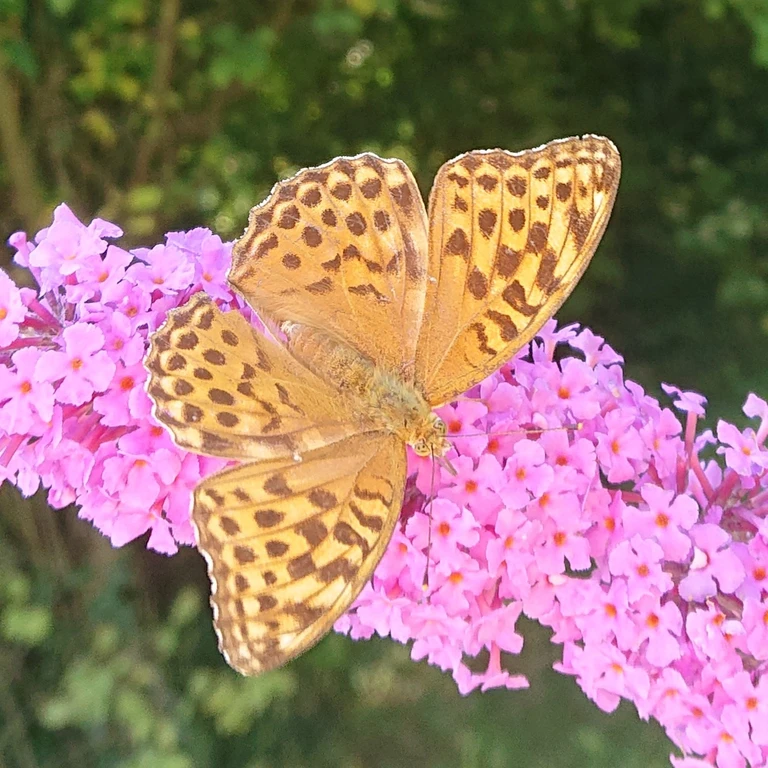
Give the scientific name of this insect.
Argynnis paphia
